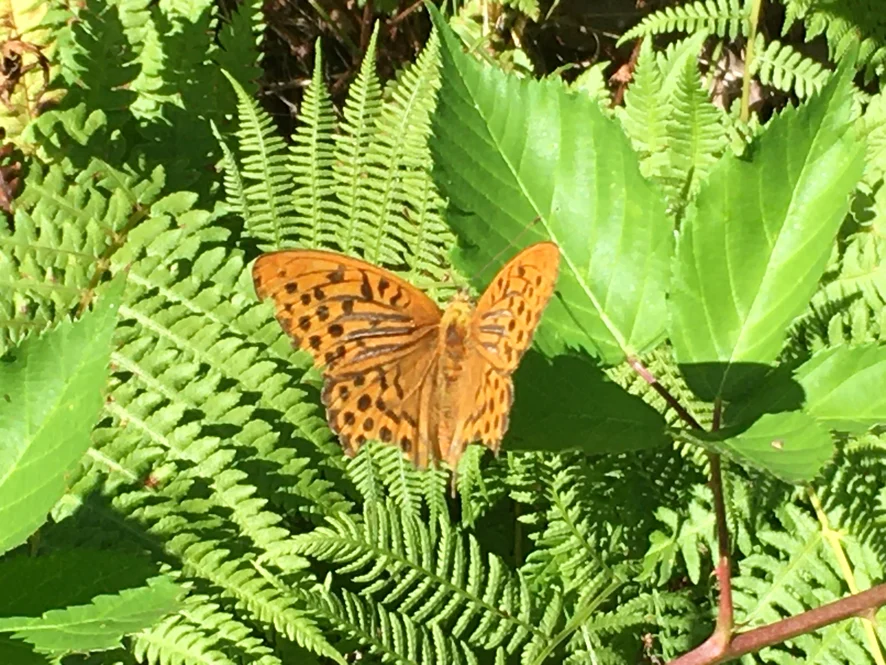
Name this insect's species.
Argynnis paphia
